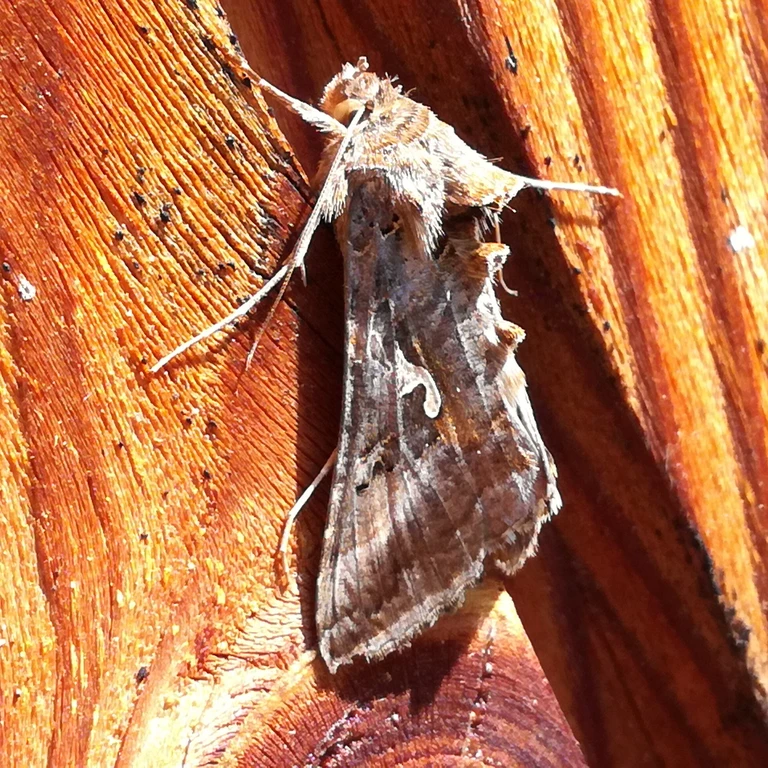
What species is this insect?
Autographa gamma
